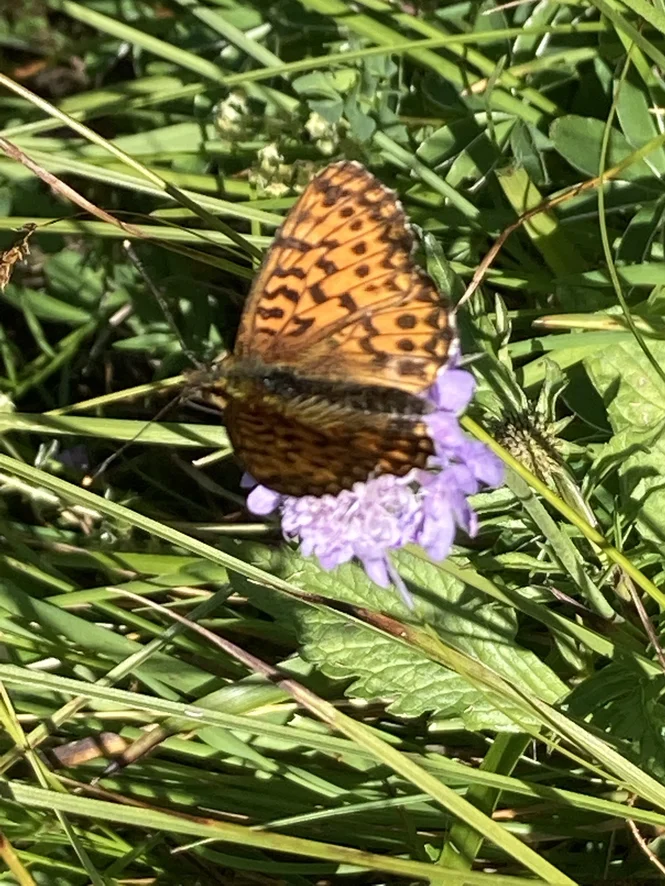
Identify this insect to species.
Boloria titania
